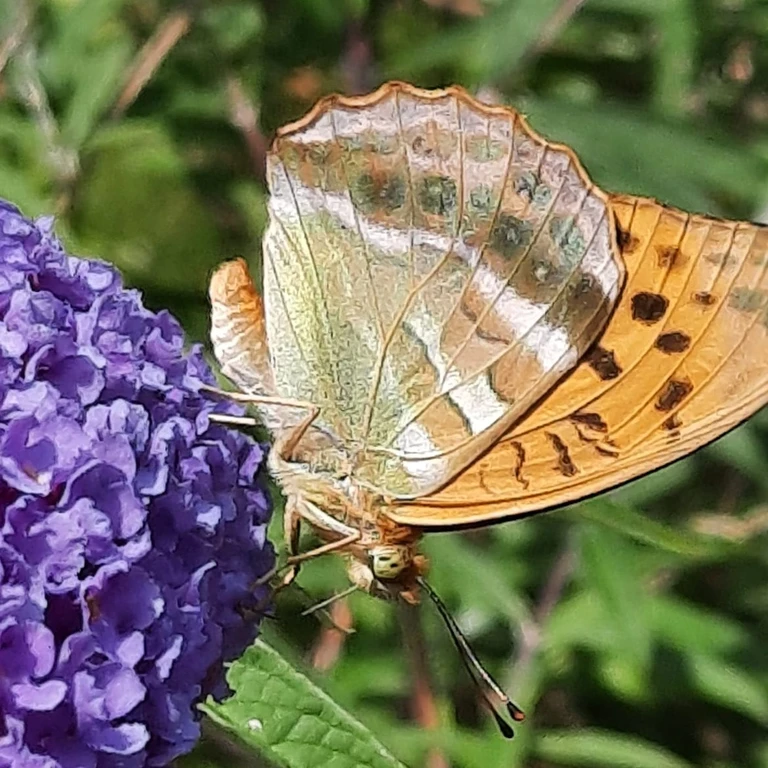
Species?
Argynnis paphia
